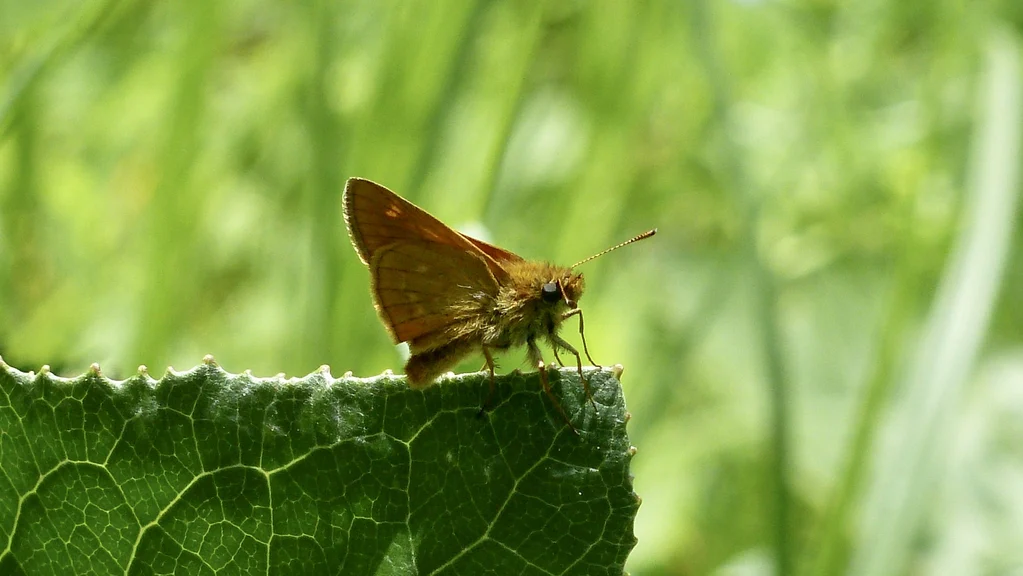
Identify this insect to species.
Ochlodes sylvanus (also Ochlodes venata)
